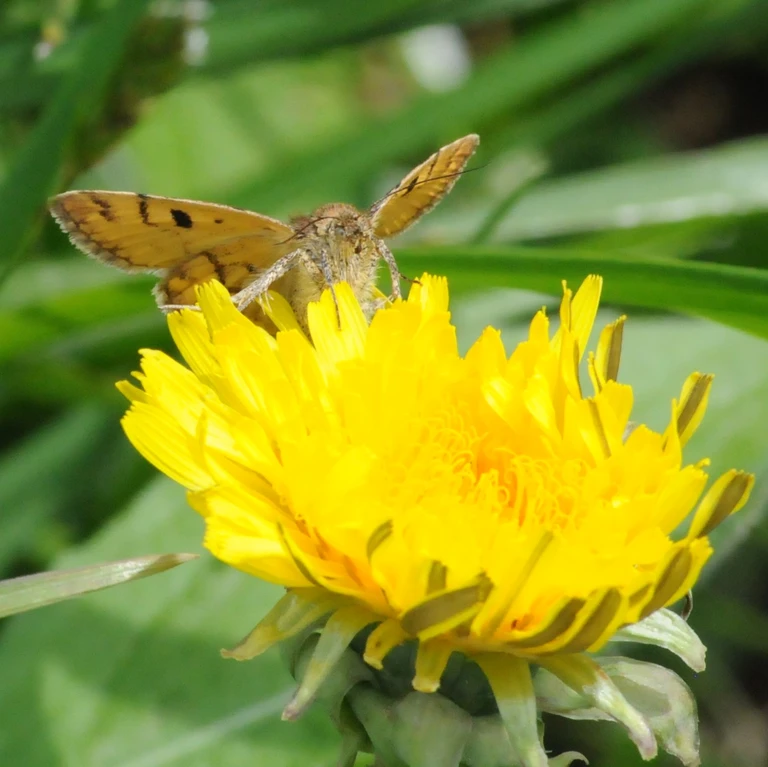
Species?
Euclidia glyphica
